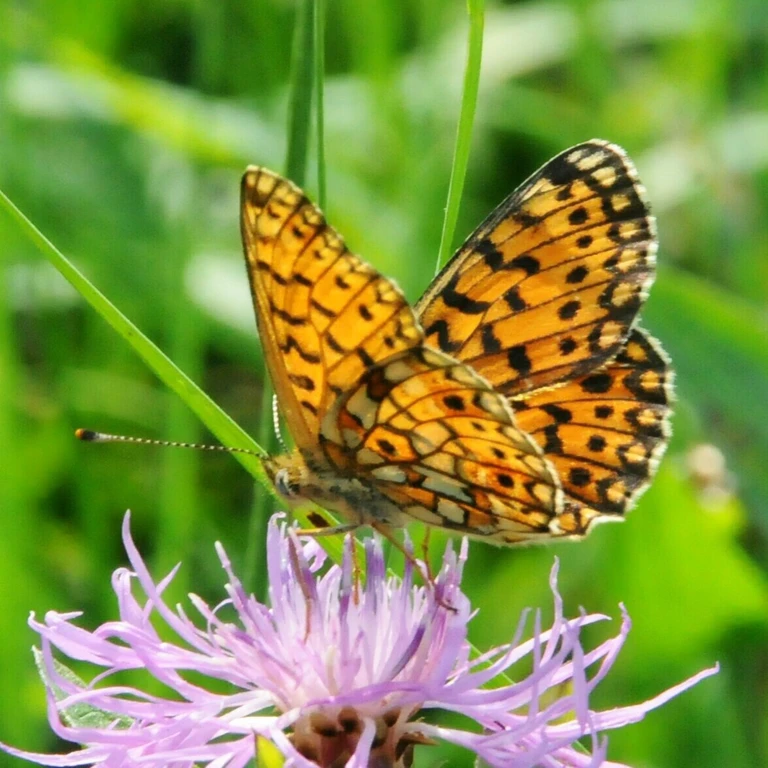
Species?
Boloria selene
